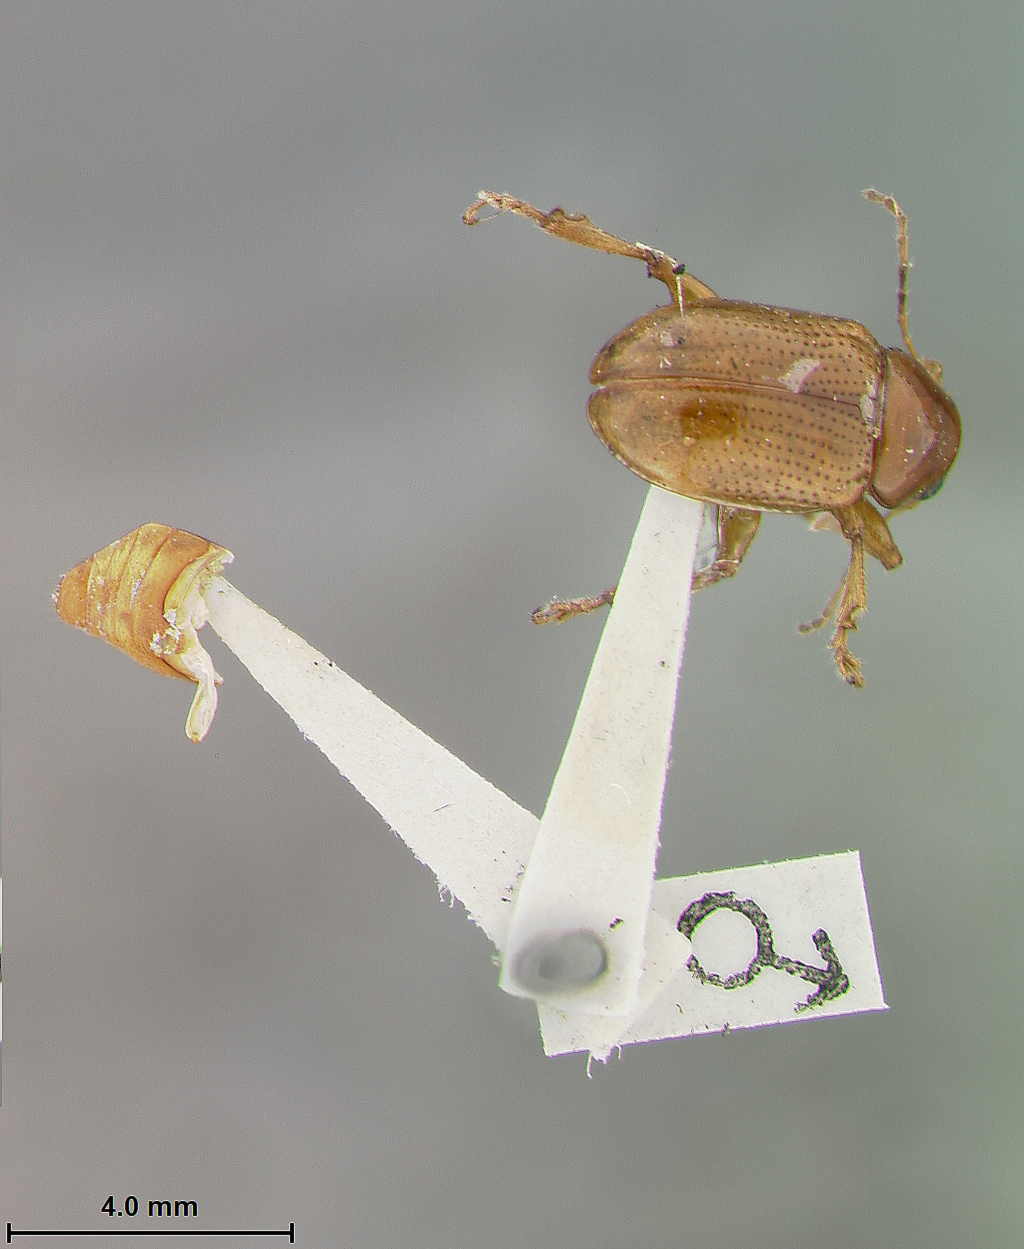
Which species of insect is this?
Metachroma vulgare
